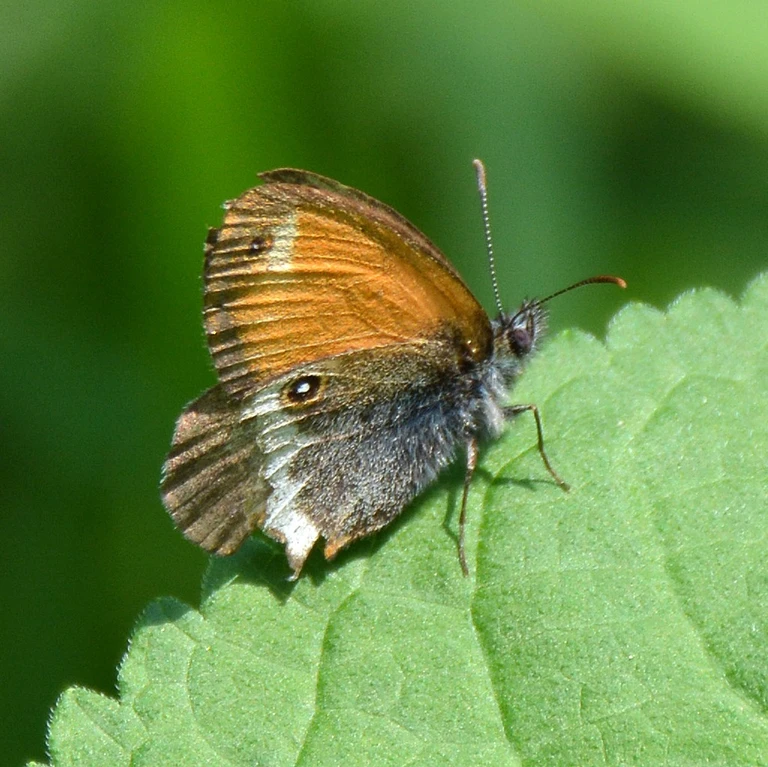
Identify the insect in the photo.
Coenonympha arcania
